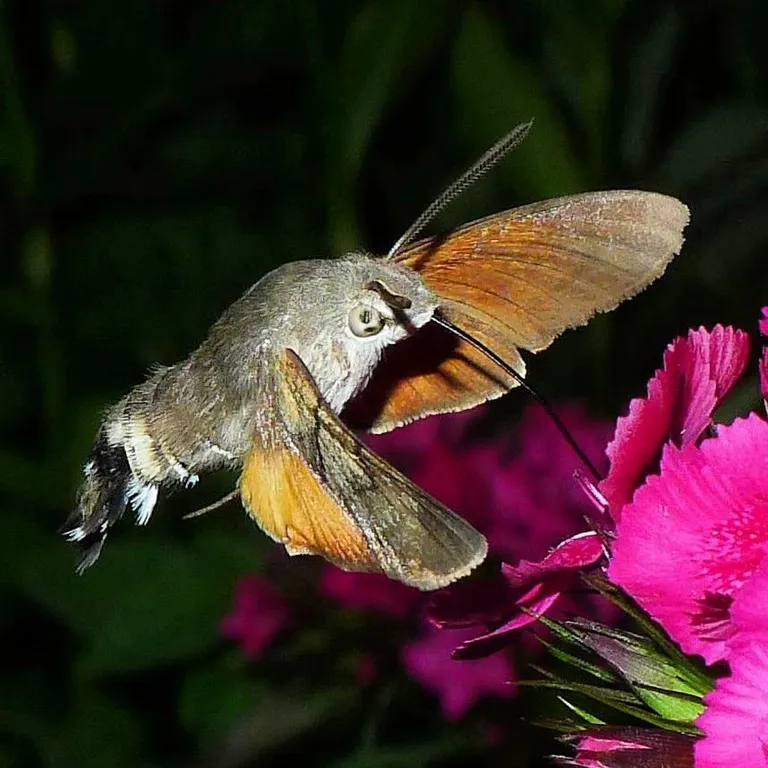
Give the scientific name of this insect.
Macroglossum stellatarum
